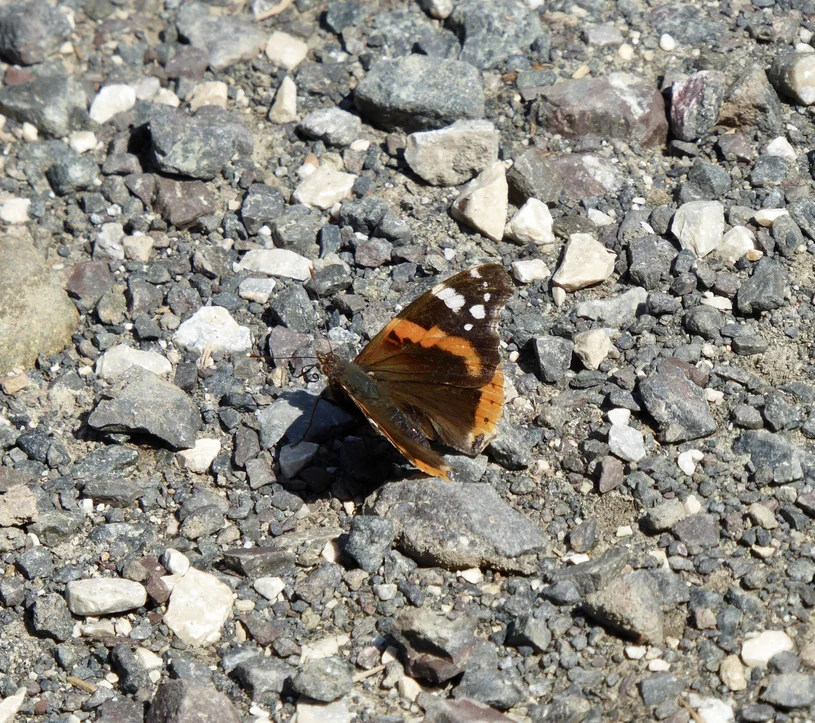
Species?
Vanessa atalanta
